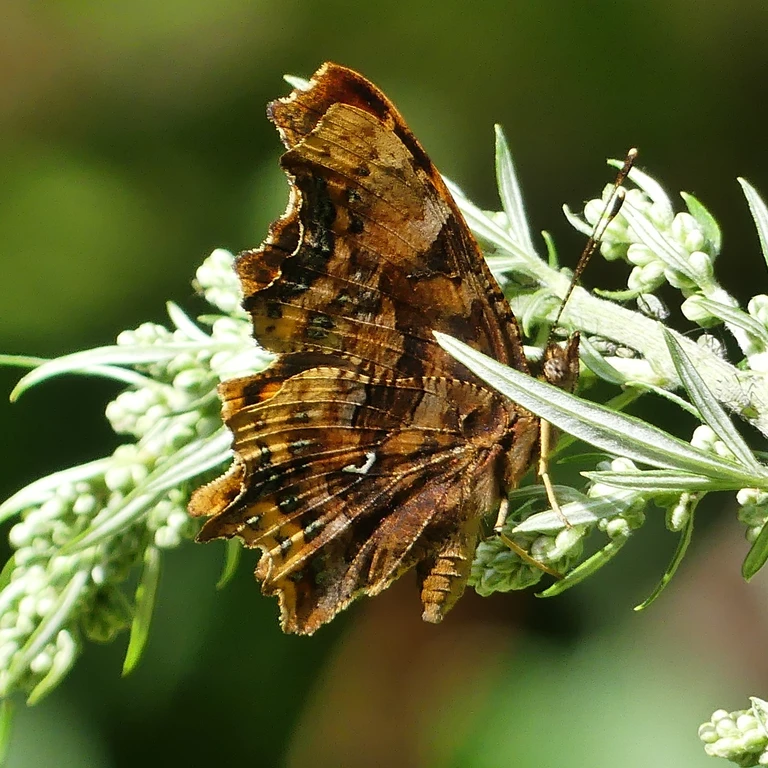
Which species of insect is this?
Polygonia c-album
